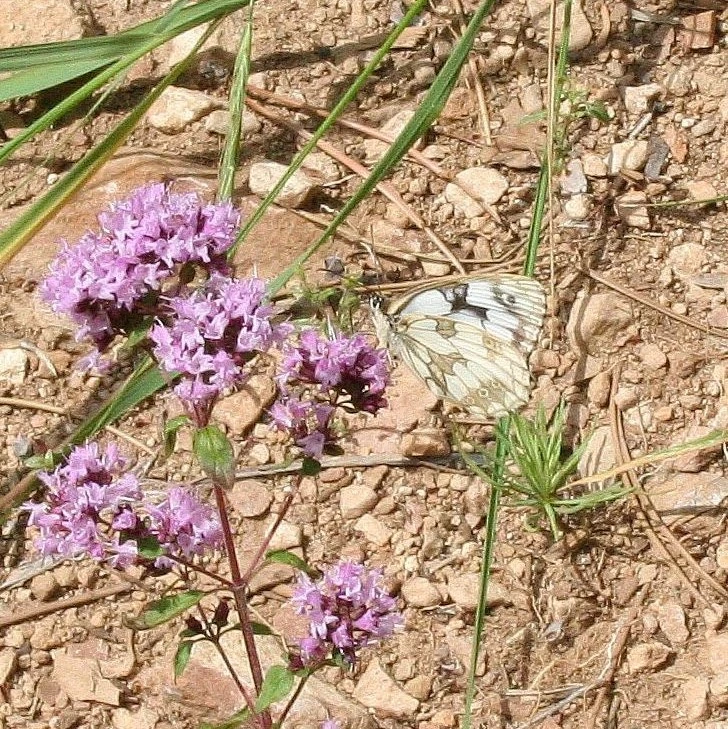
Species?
Melanargia galathea
